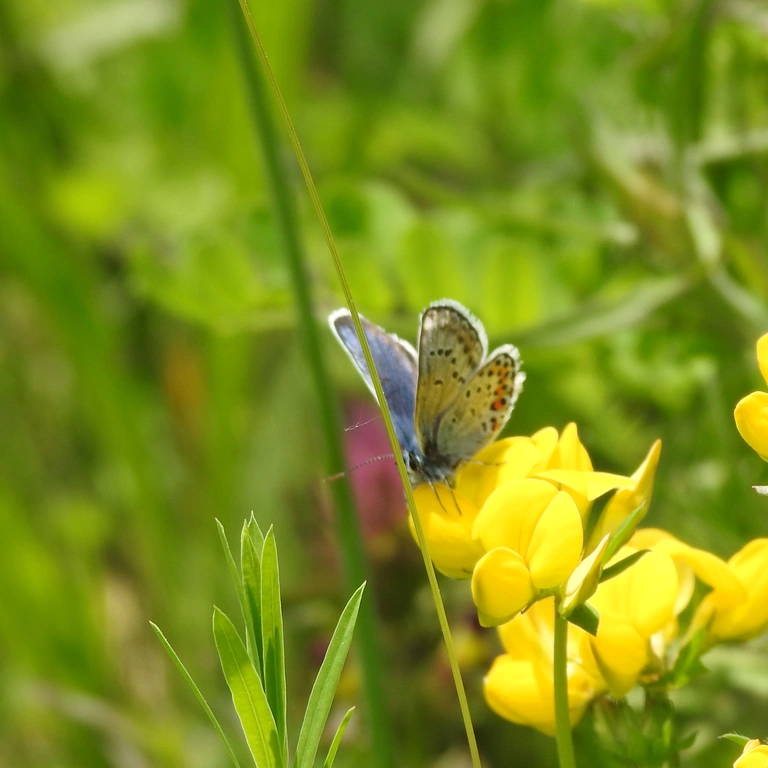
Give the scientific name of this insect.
Plebejus argus
